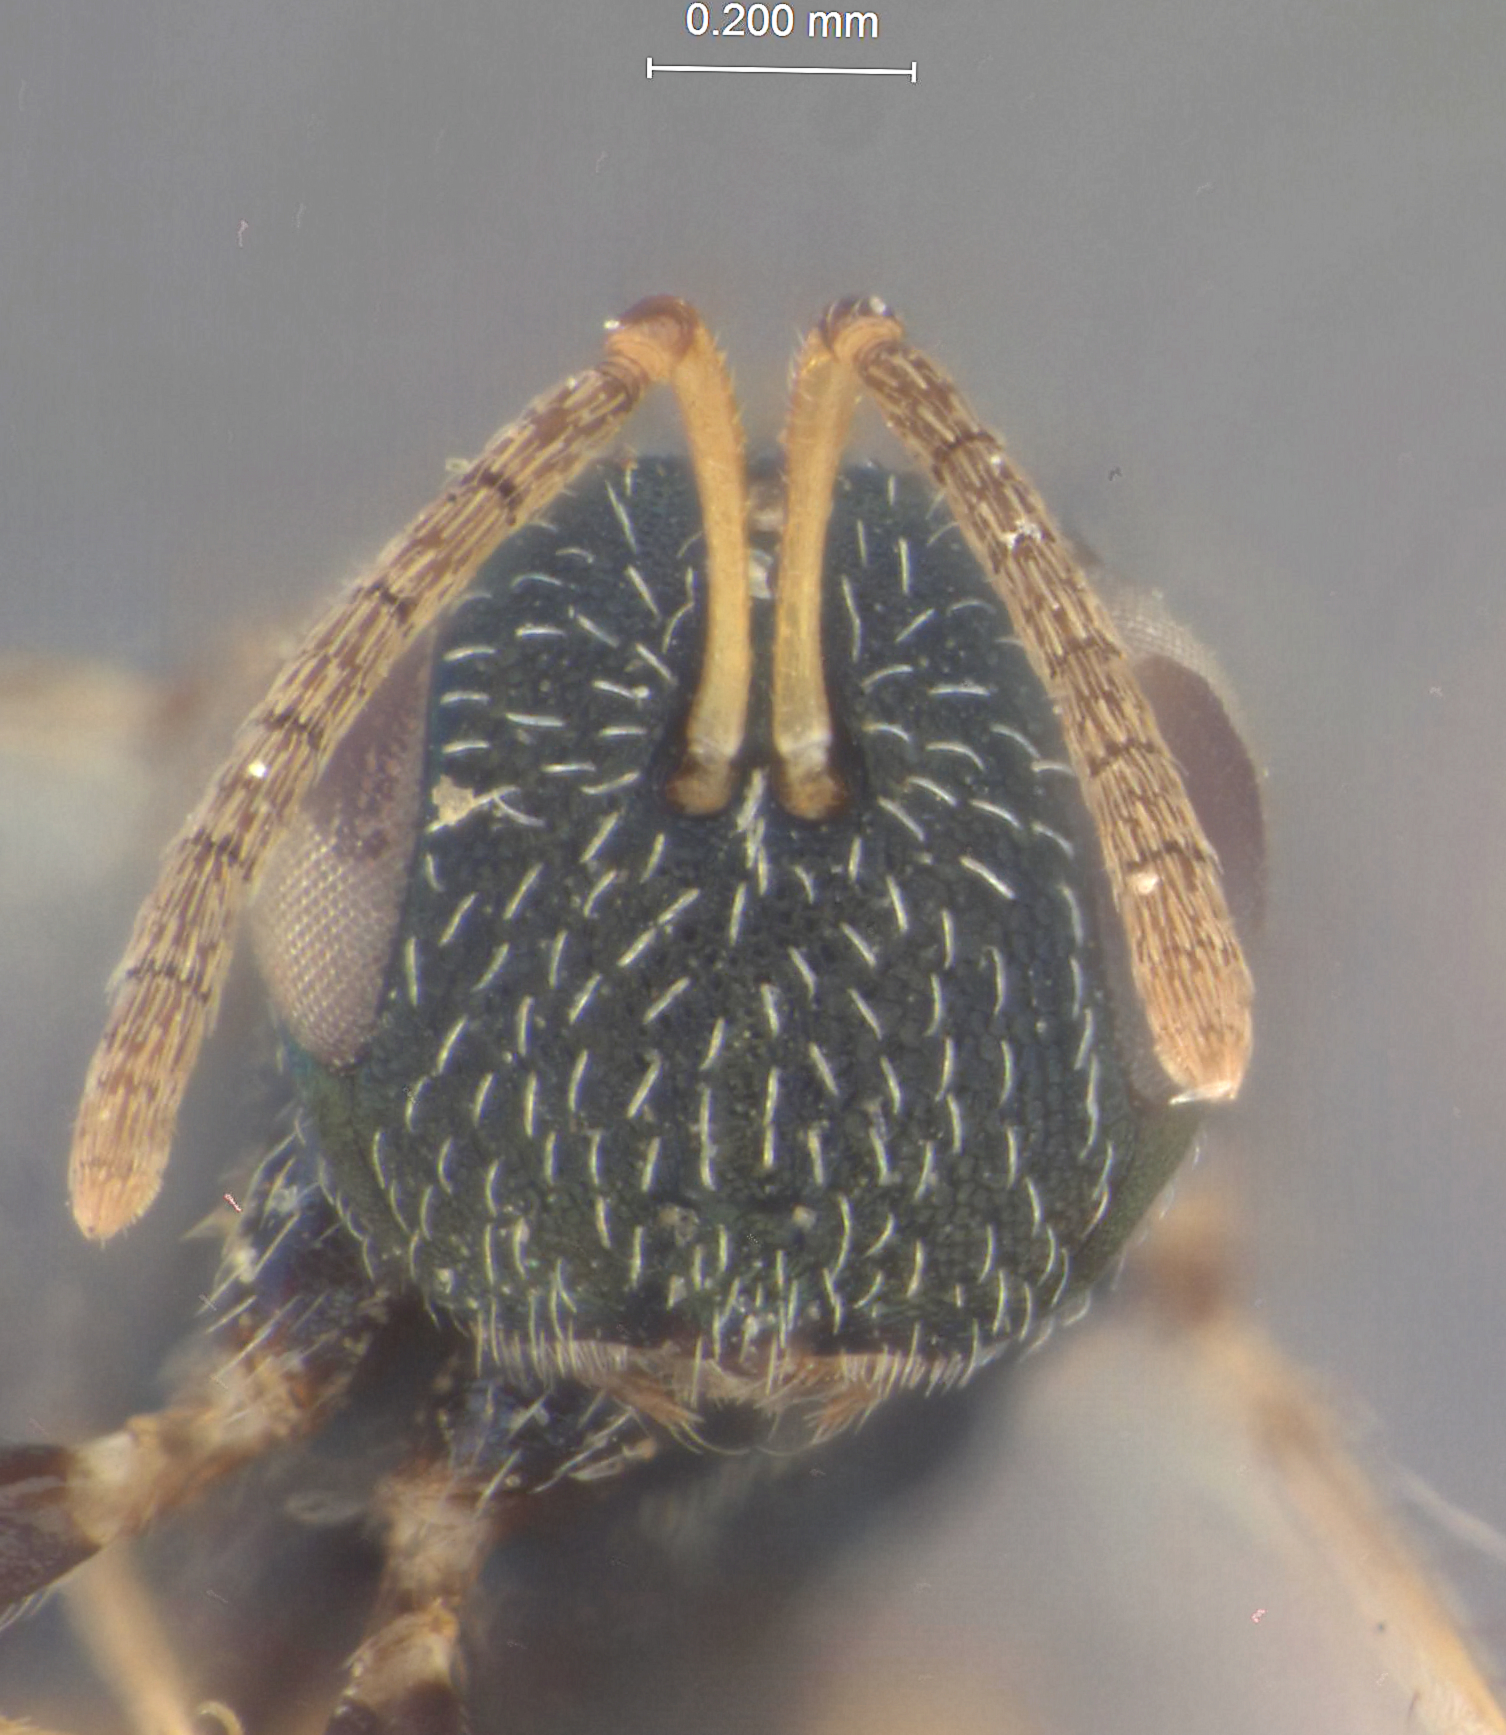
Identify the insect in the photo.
Dinotus agrilli
